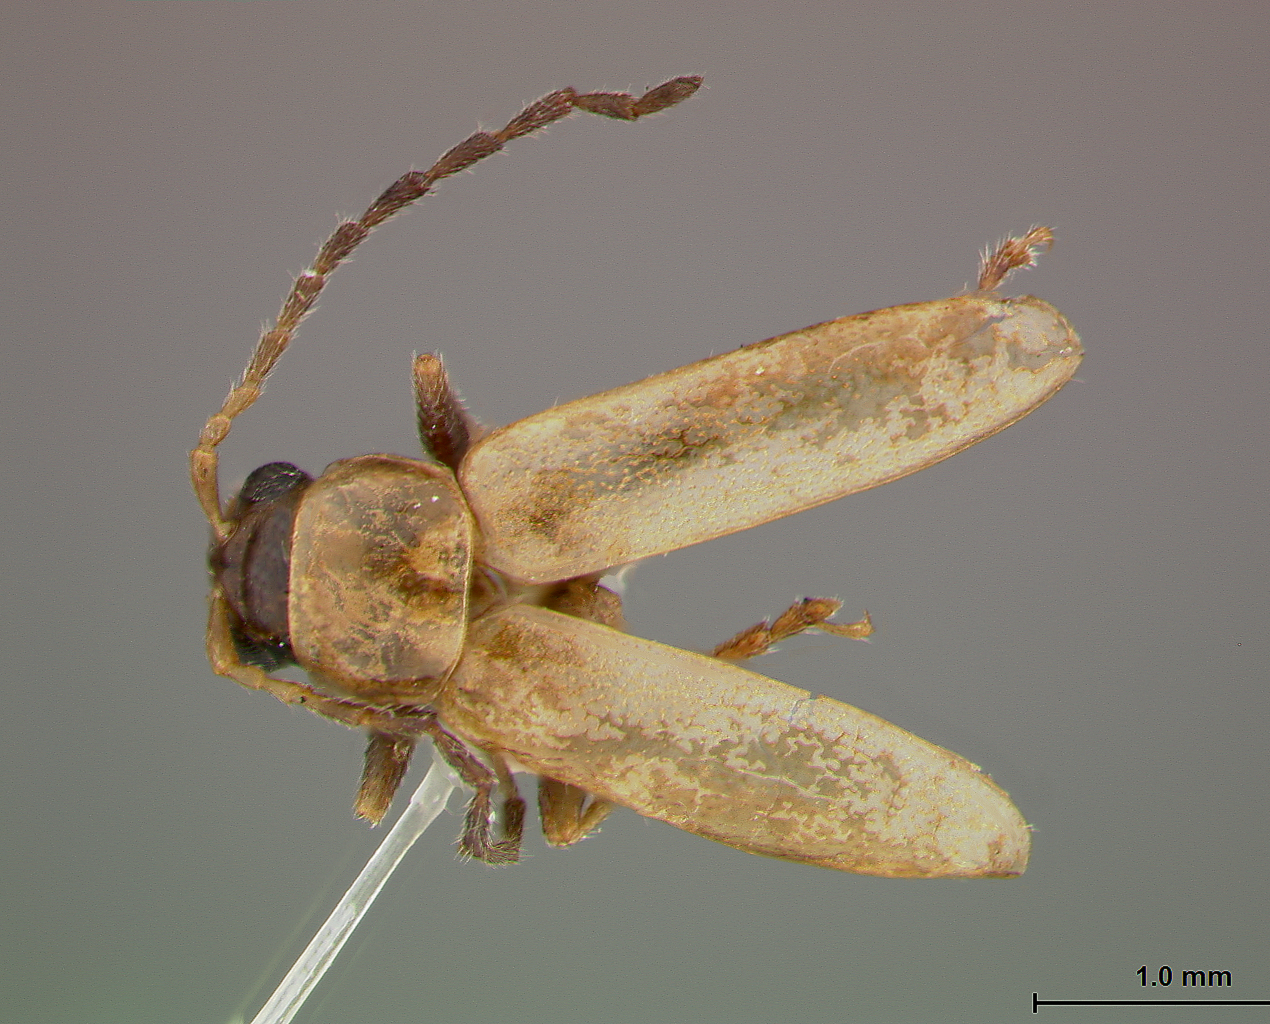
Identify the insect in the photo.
Luperodes elachistus
